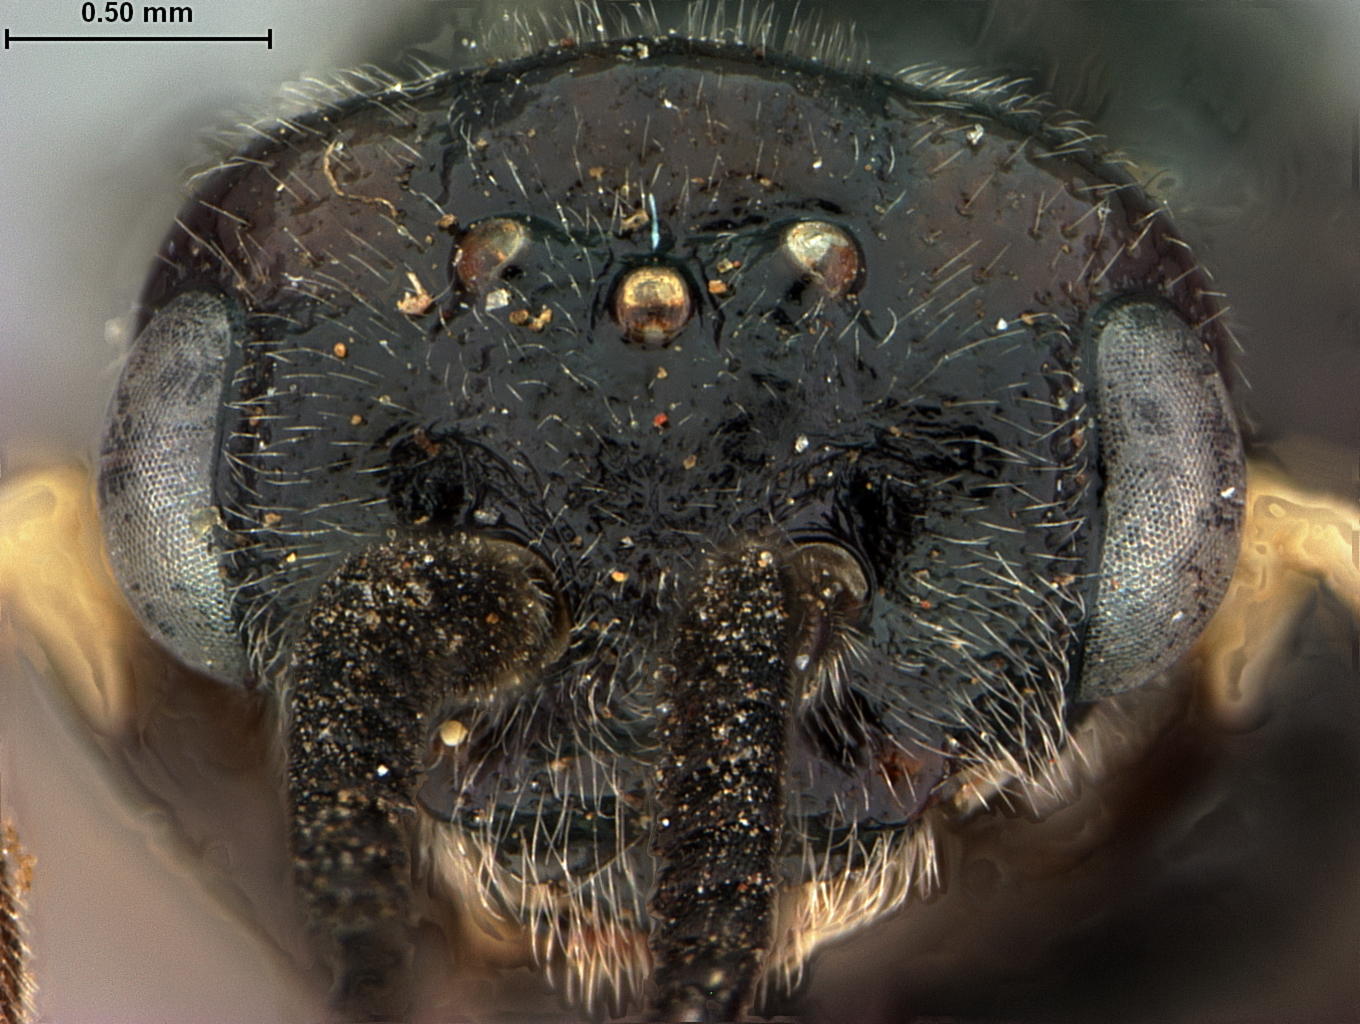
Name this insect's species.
Neodiprion omosus
